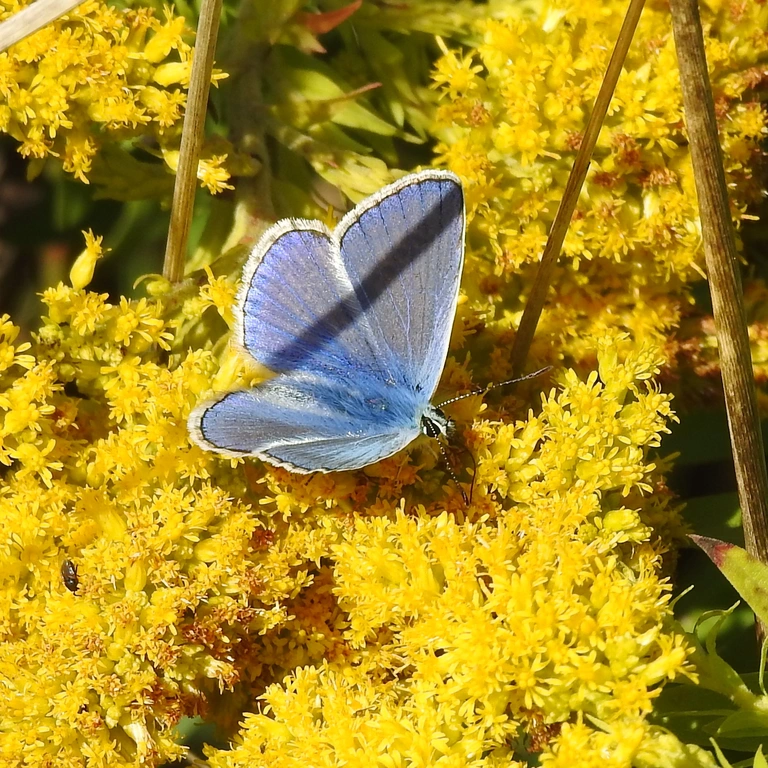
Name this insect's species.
Lysandra bellargus
